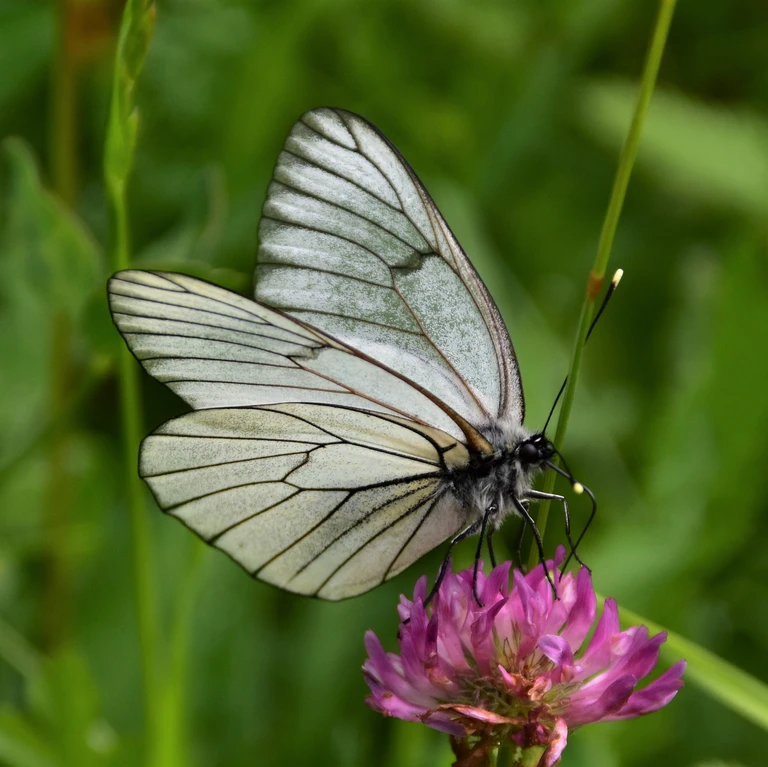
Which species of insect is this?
Aporia crataegi
